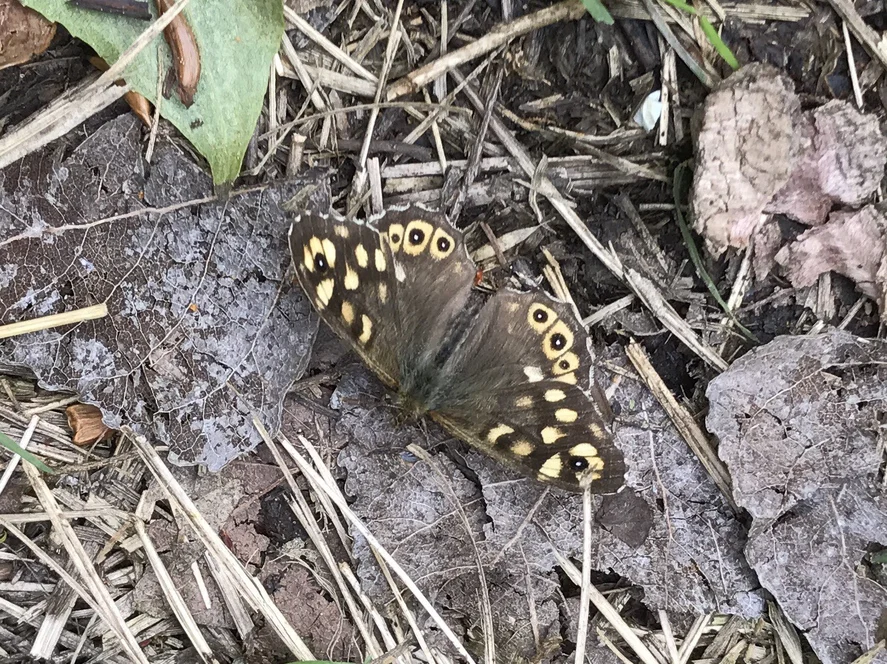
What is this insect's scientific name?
Pararge aegeria
